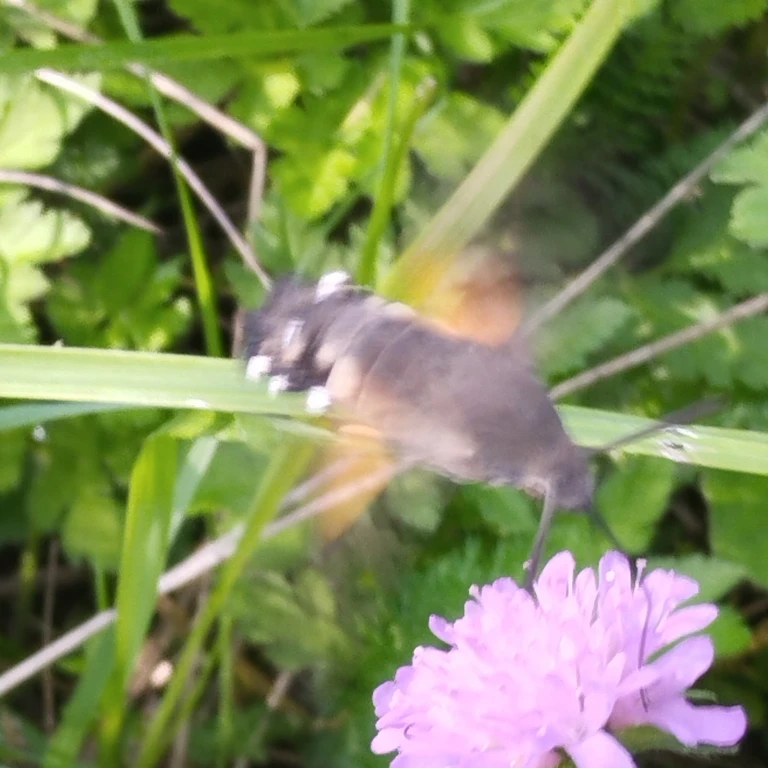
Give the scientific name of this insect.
Macroglossum stellatarum
